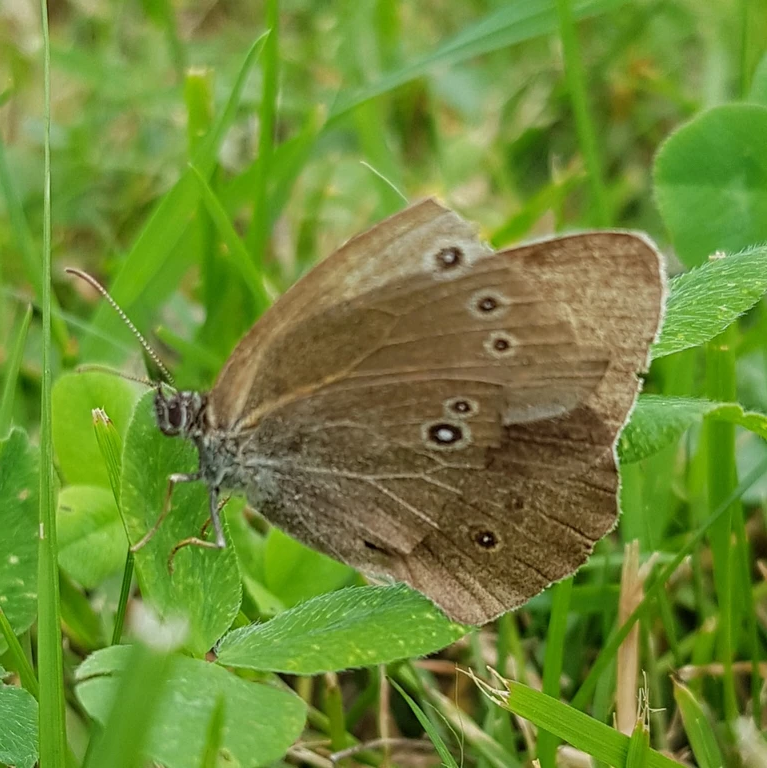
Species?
Aphantopus hyperantus
